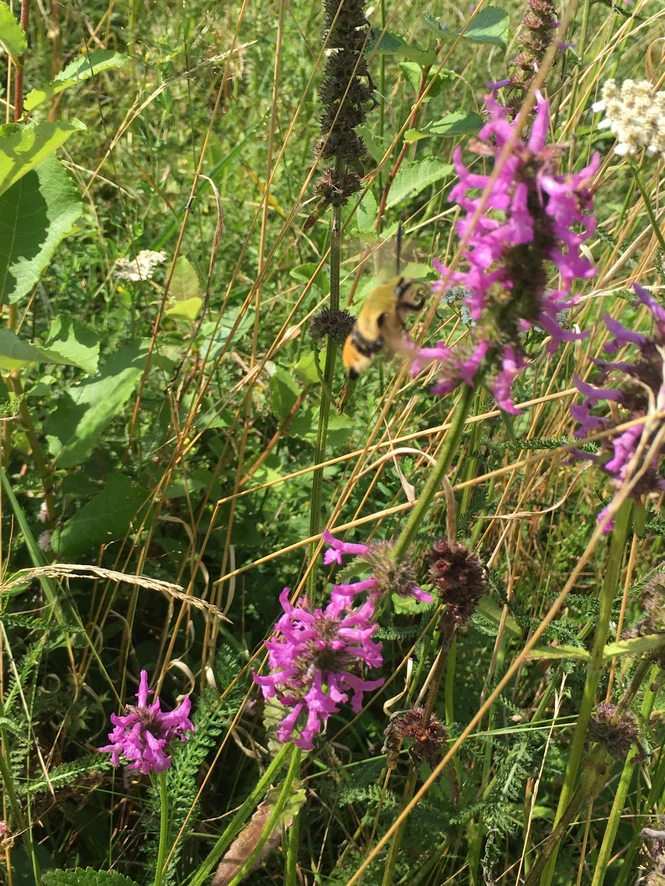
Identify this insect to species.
Hemaris fuciformis
